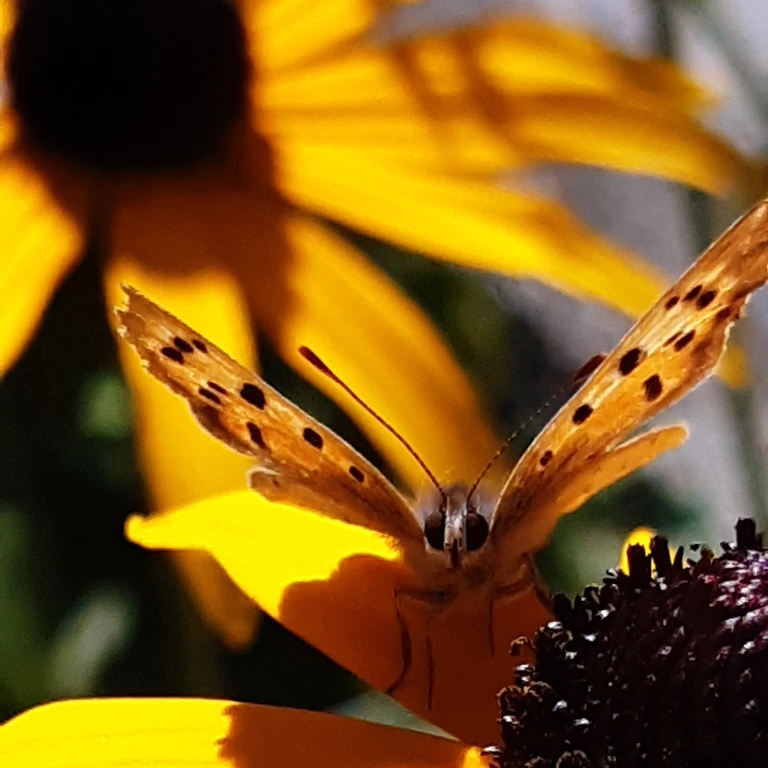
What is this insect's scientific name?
Lycaena phlaeas
